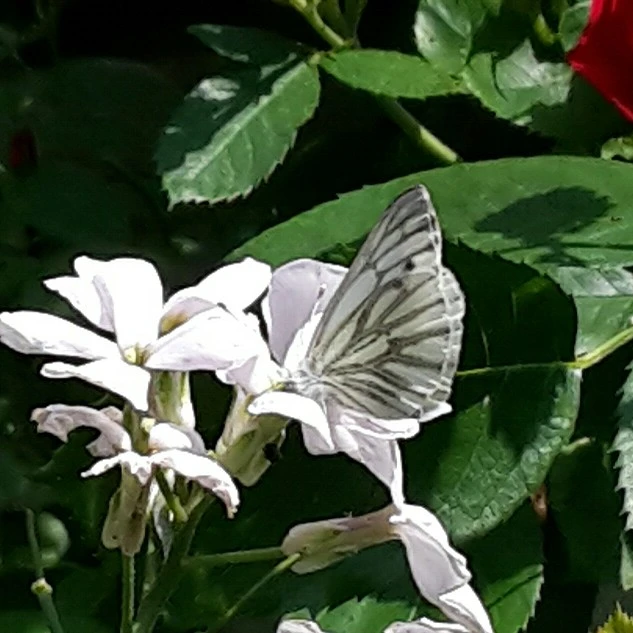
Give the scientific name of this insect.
Pieris napi
